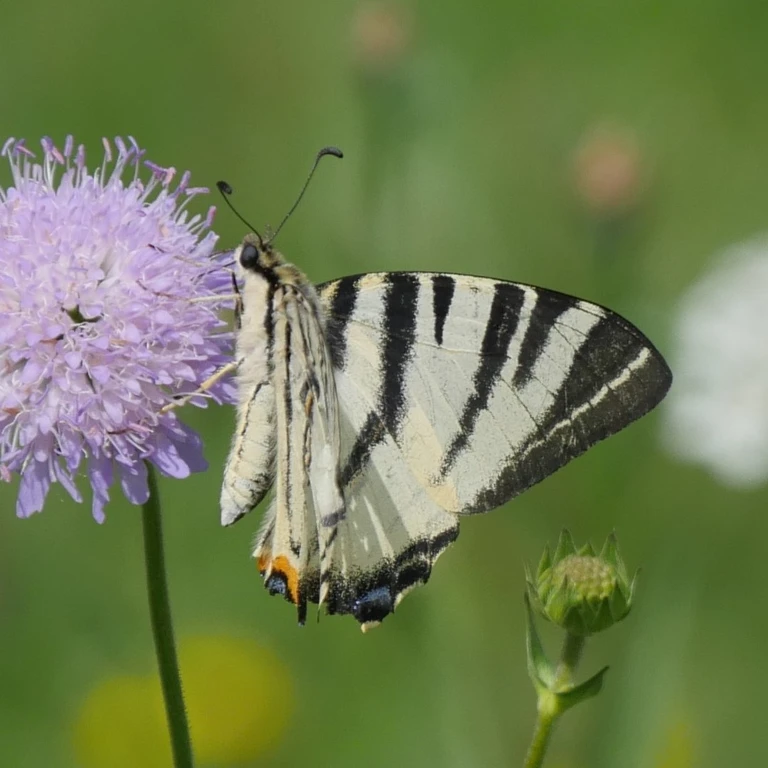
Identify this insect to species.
Iphiclides podalirius
